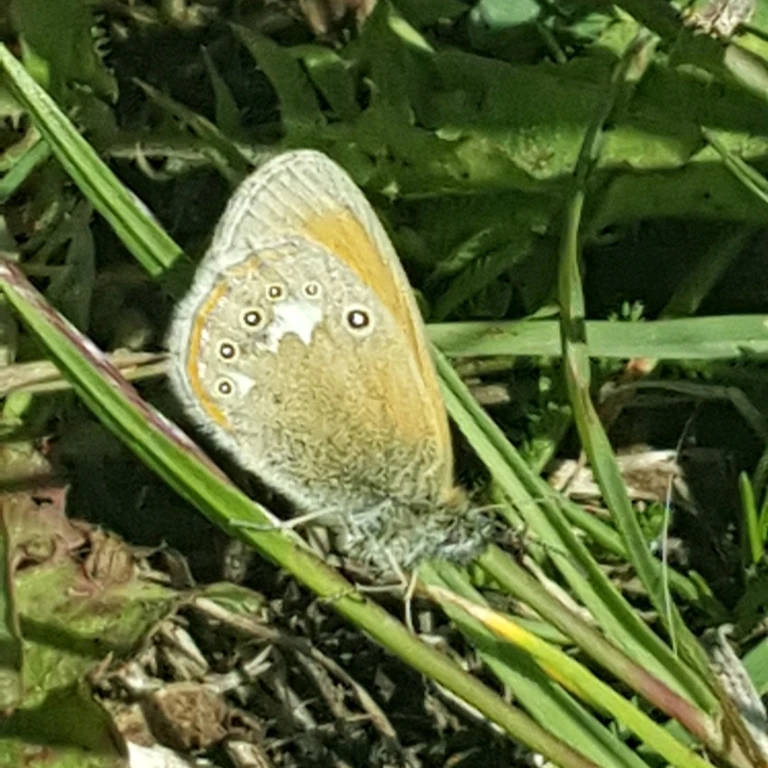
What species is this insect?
Coenonympha glycerion (also Coenonympha iphis)
